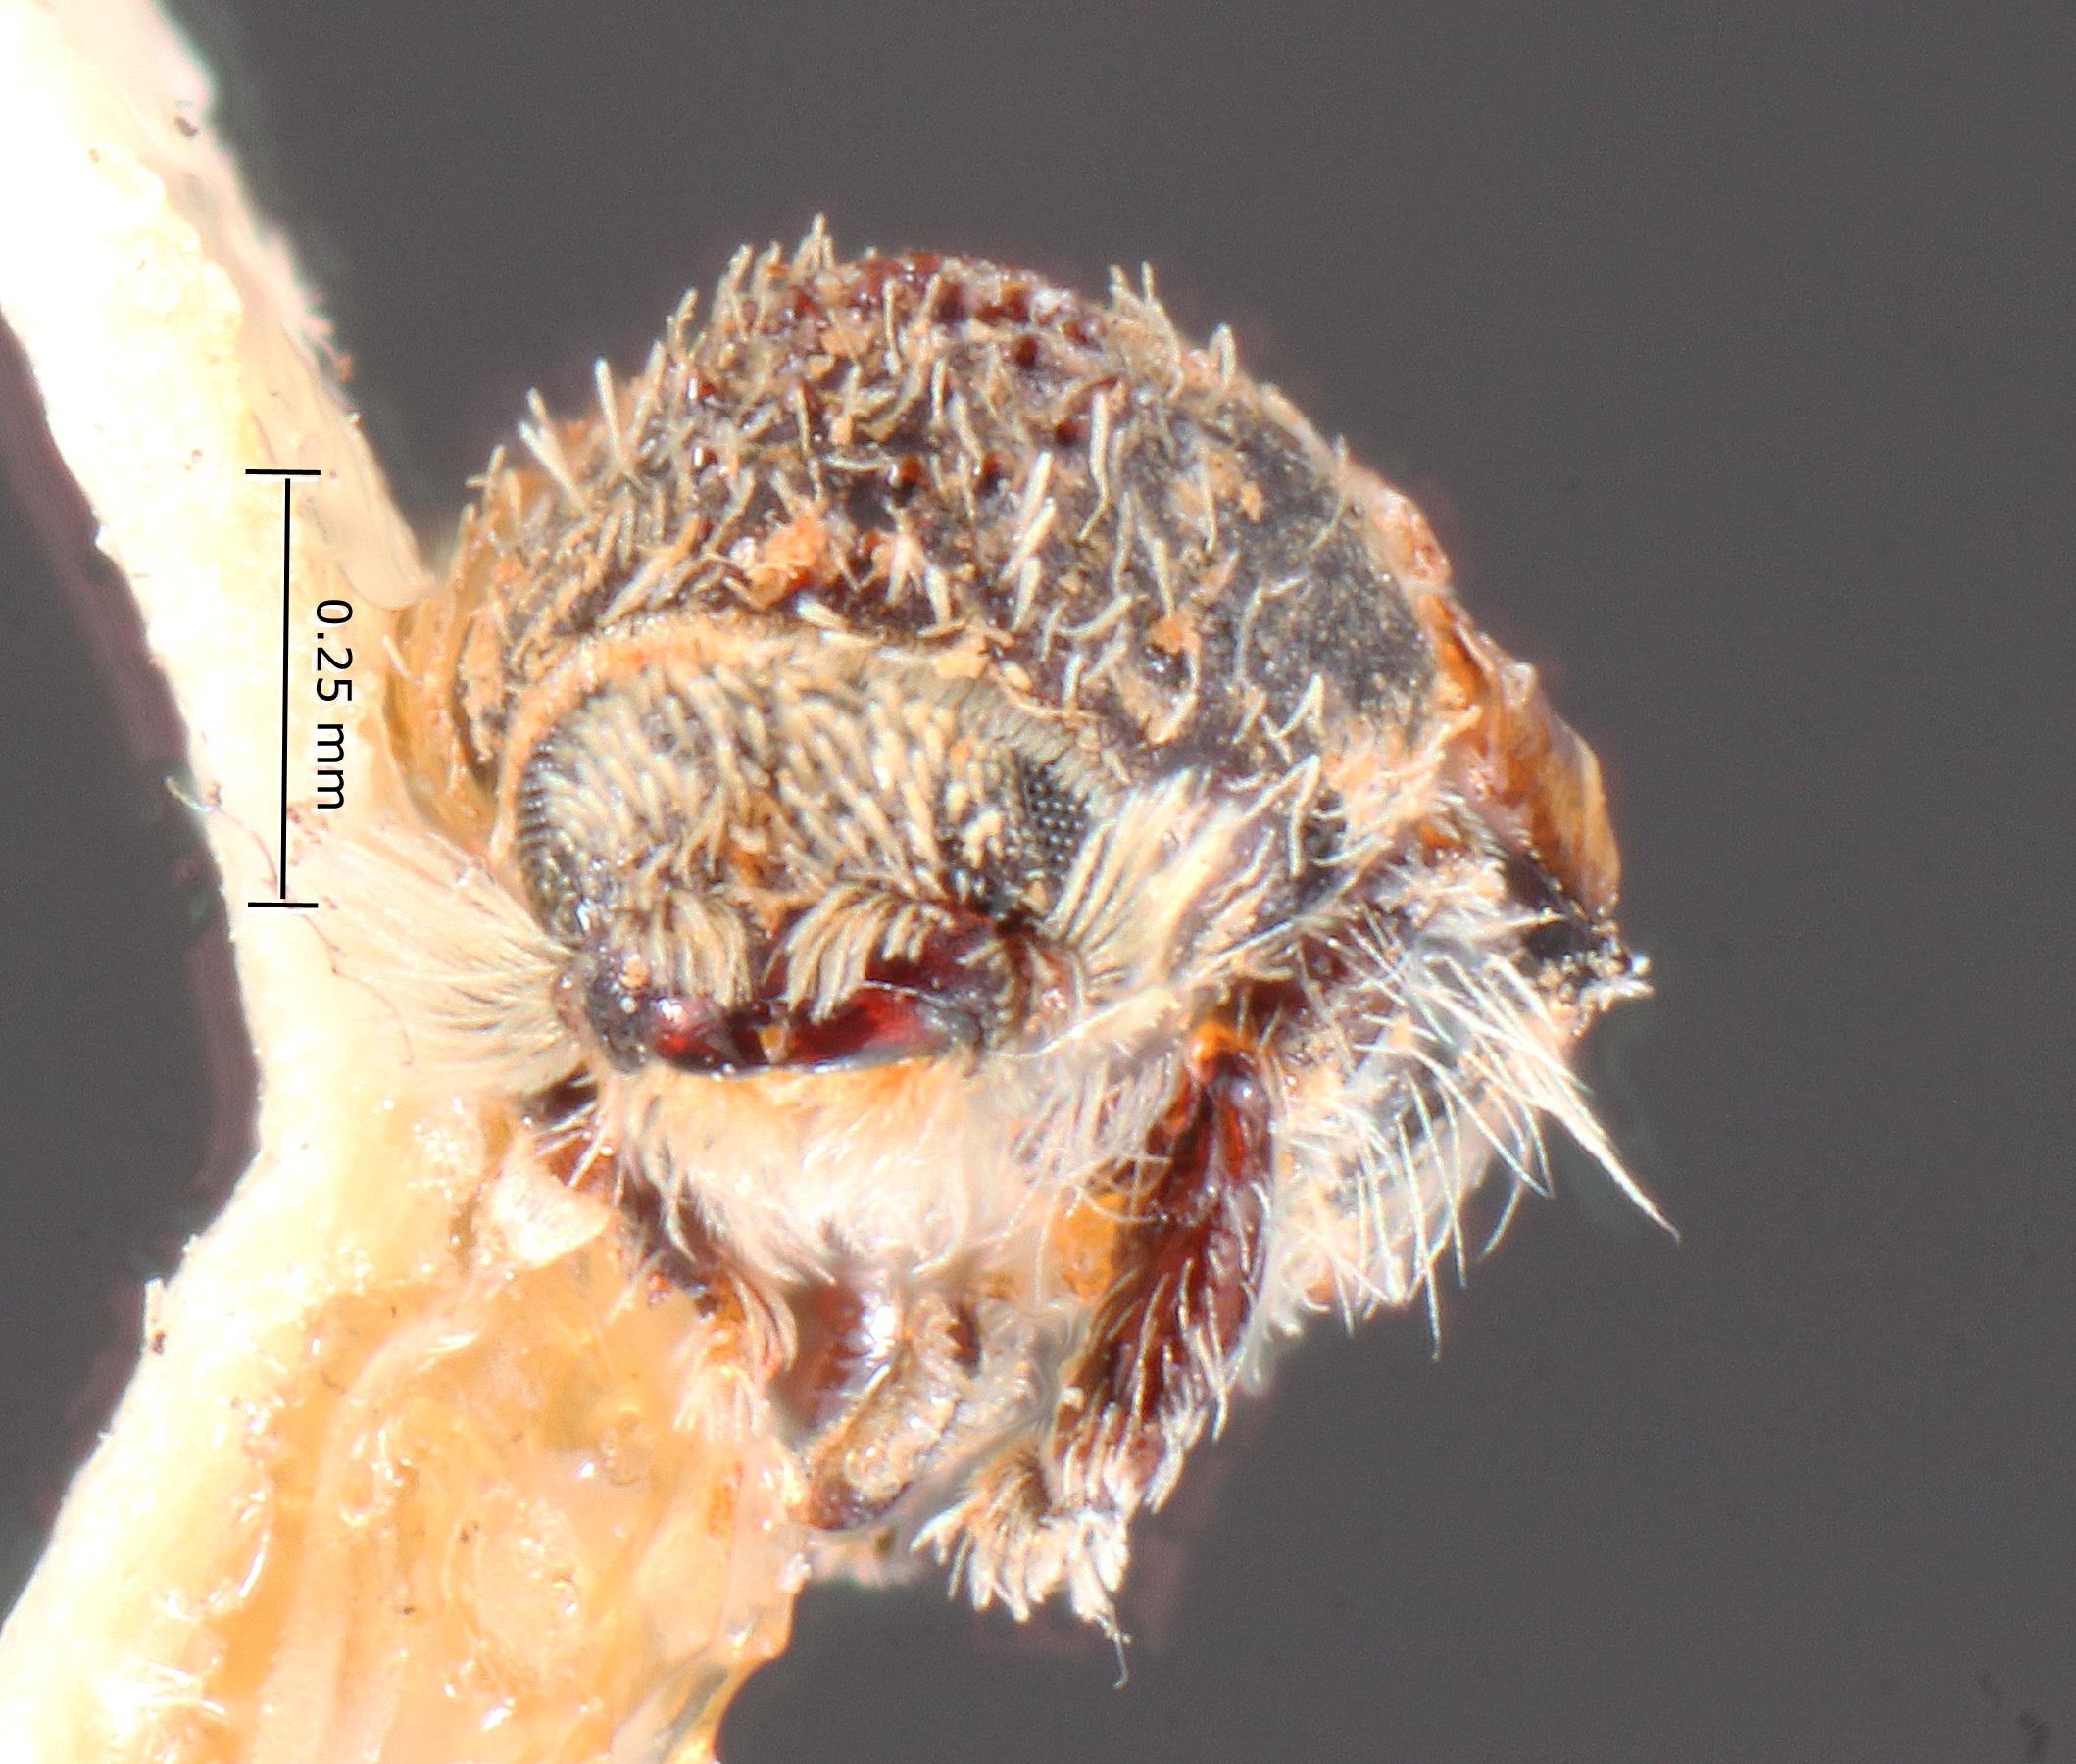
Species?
Stenoclyptus ceanothi
